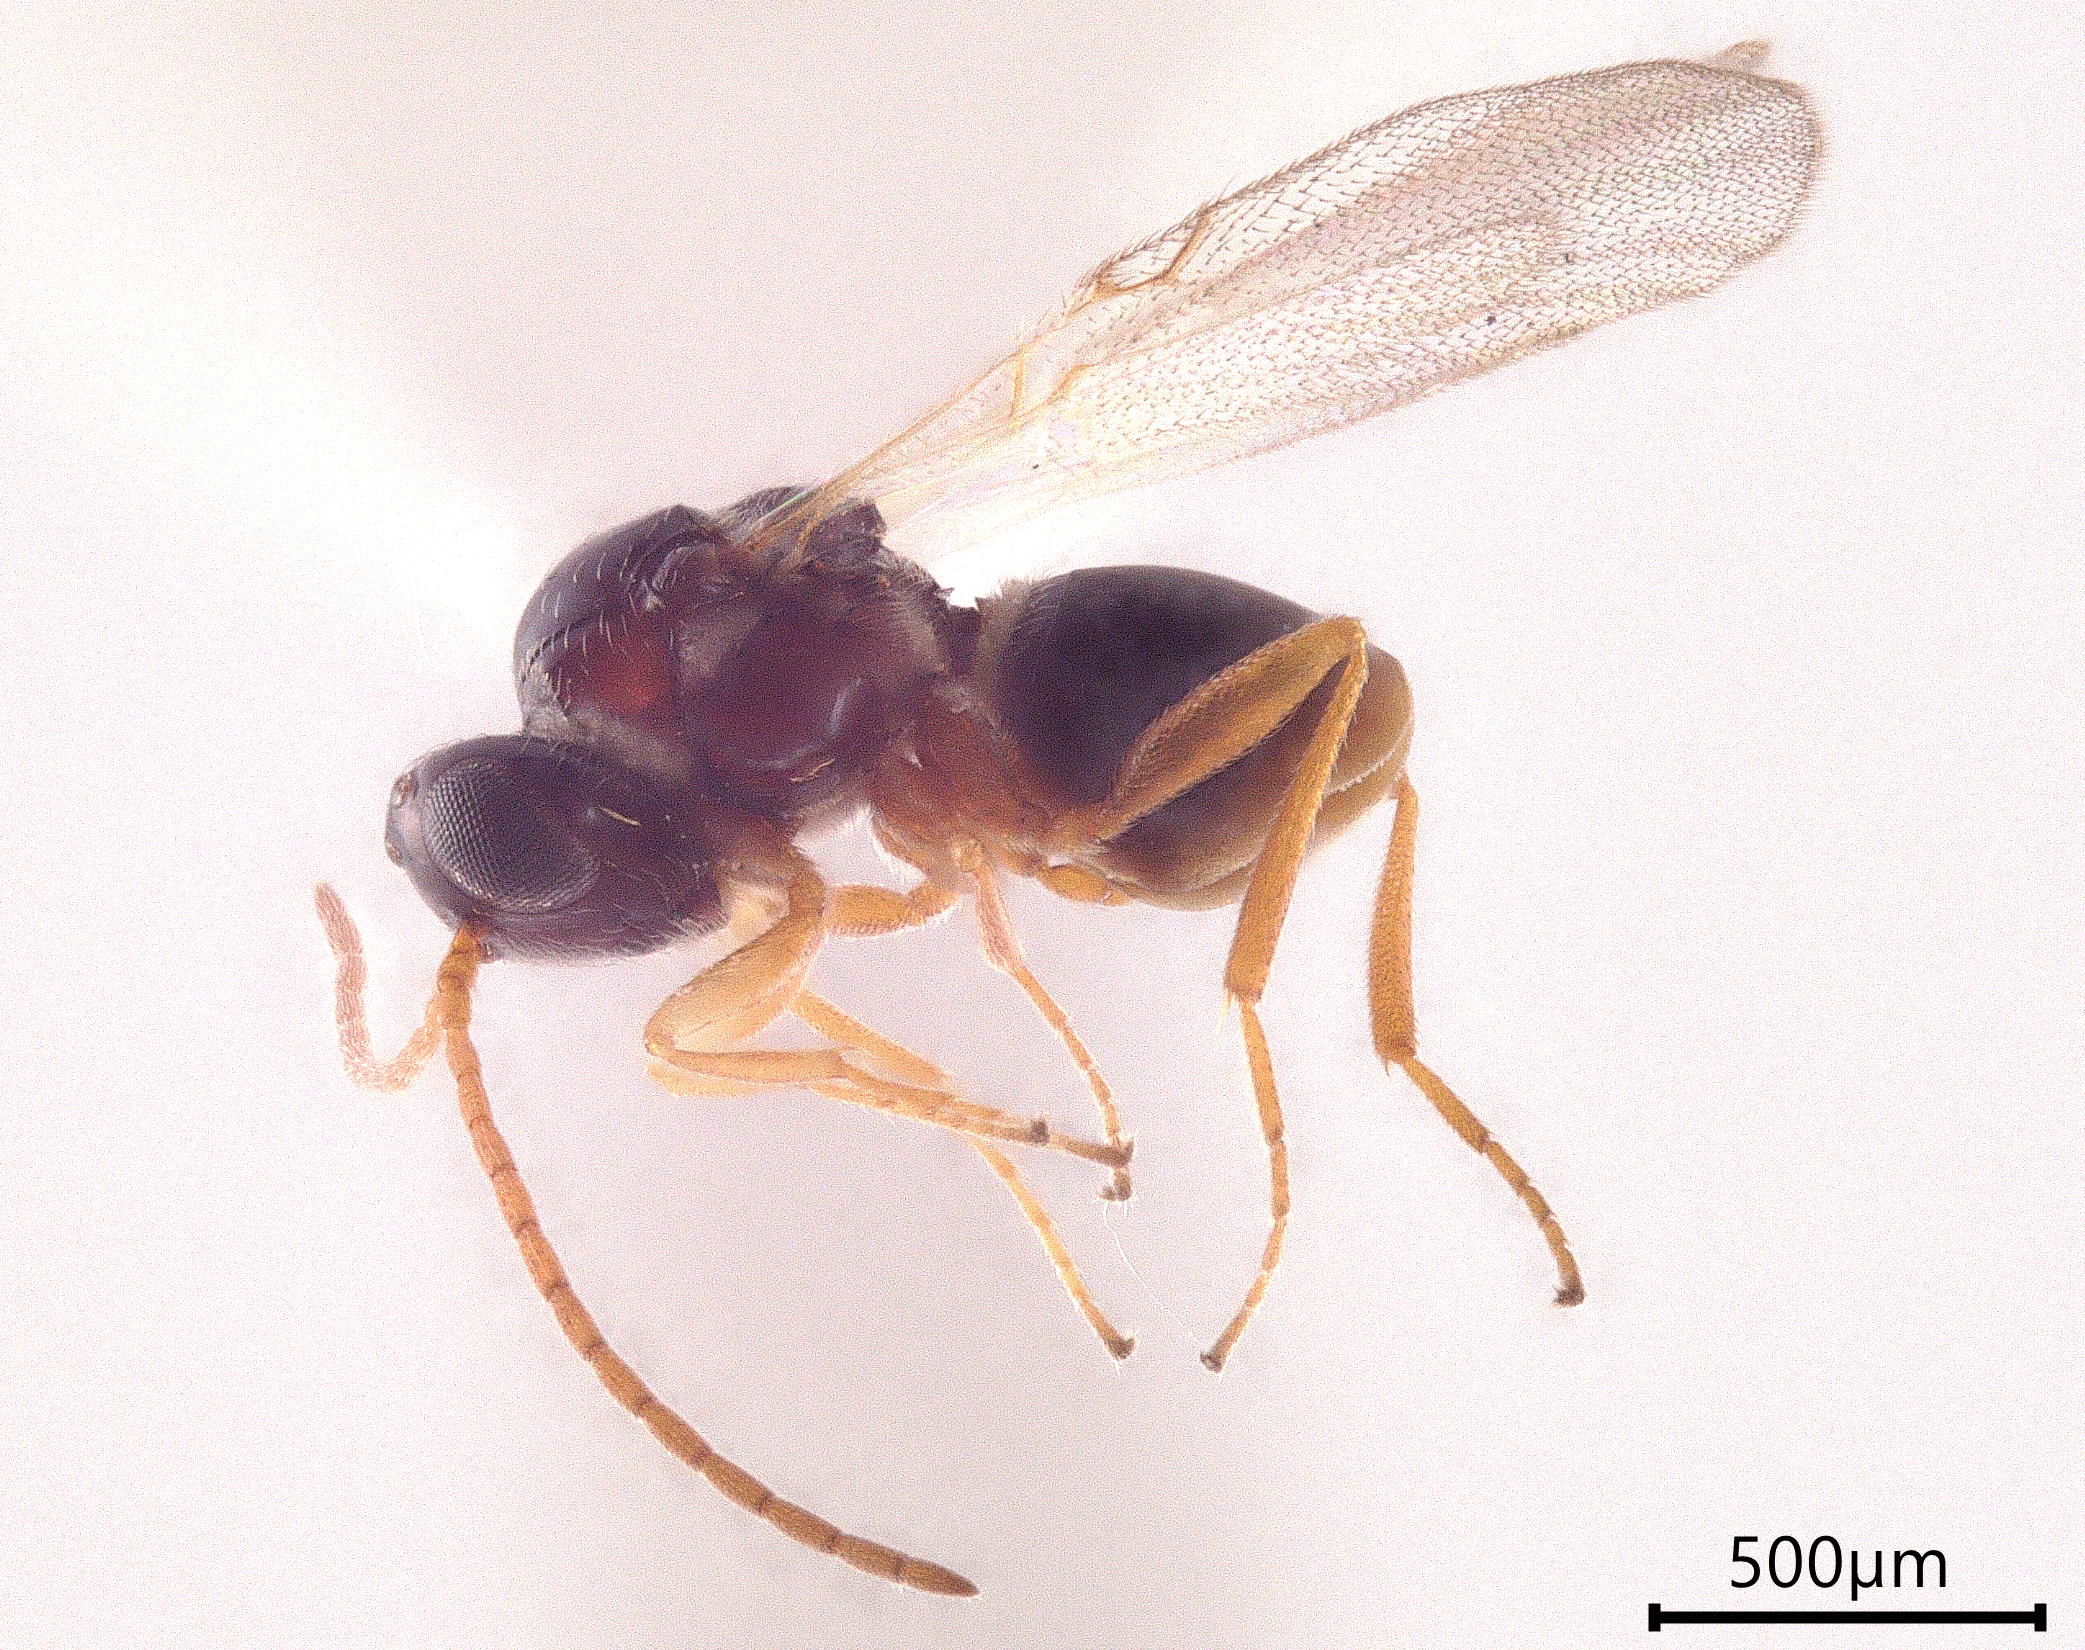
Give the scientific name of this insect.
Apocharips trapezoidea
